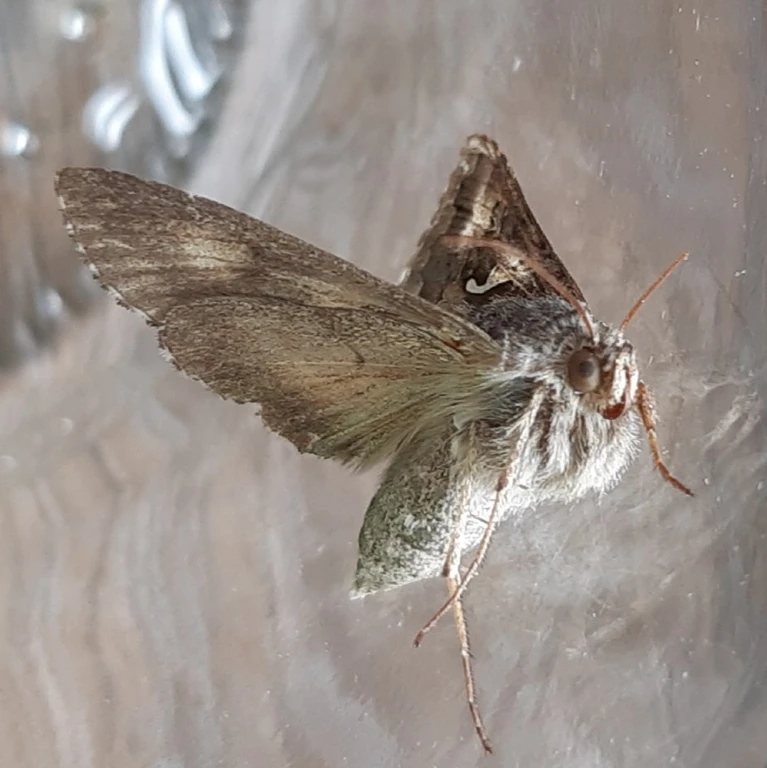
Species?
Autographa gamma
